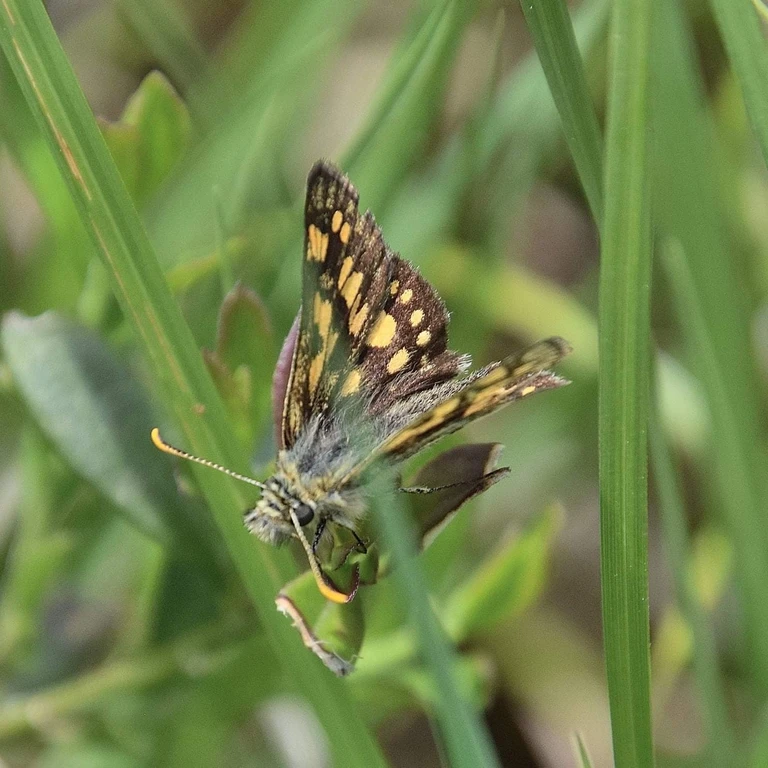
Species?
Carterocephalus palaemon
